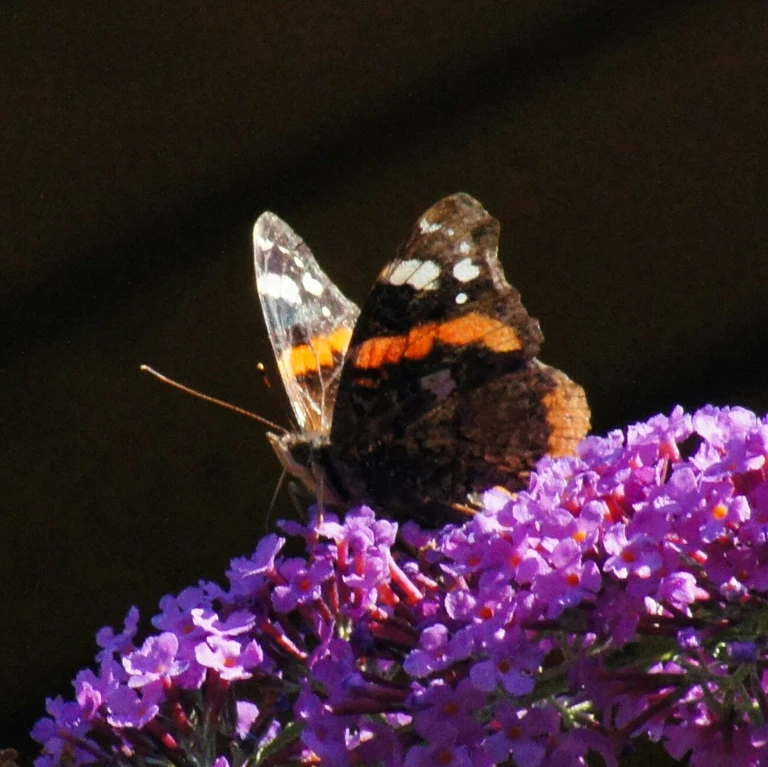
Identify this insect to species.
Vanessa atalanta
